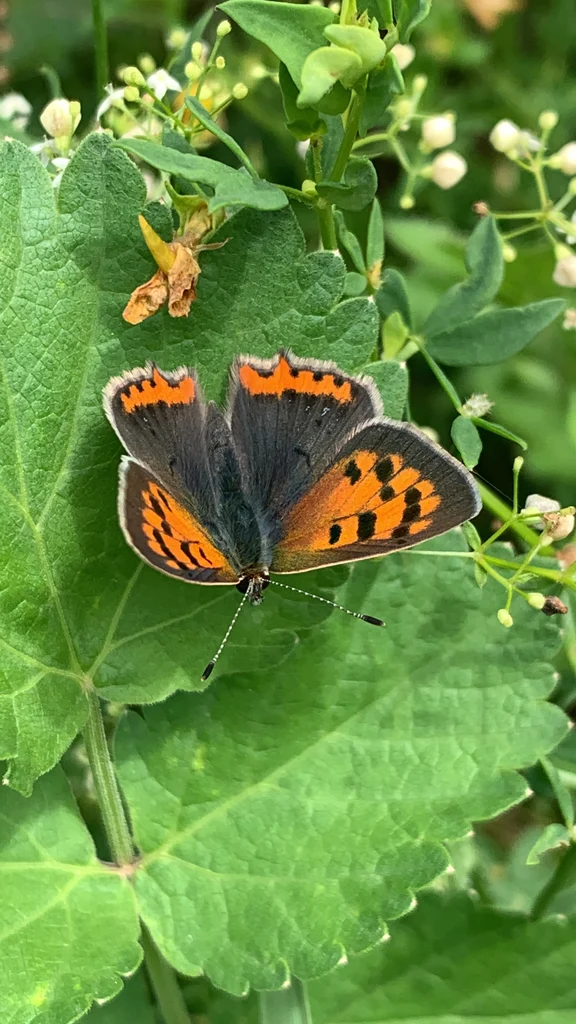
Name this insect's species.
Lycaena phlaeas
